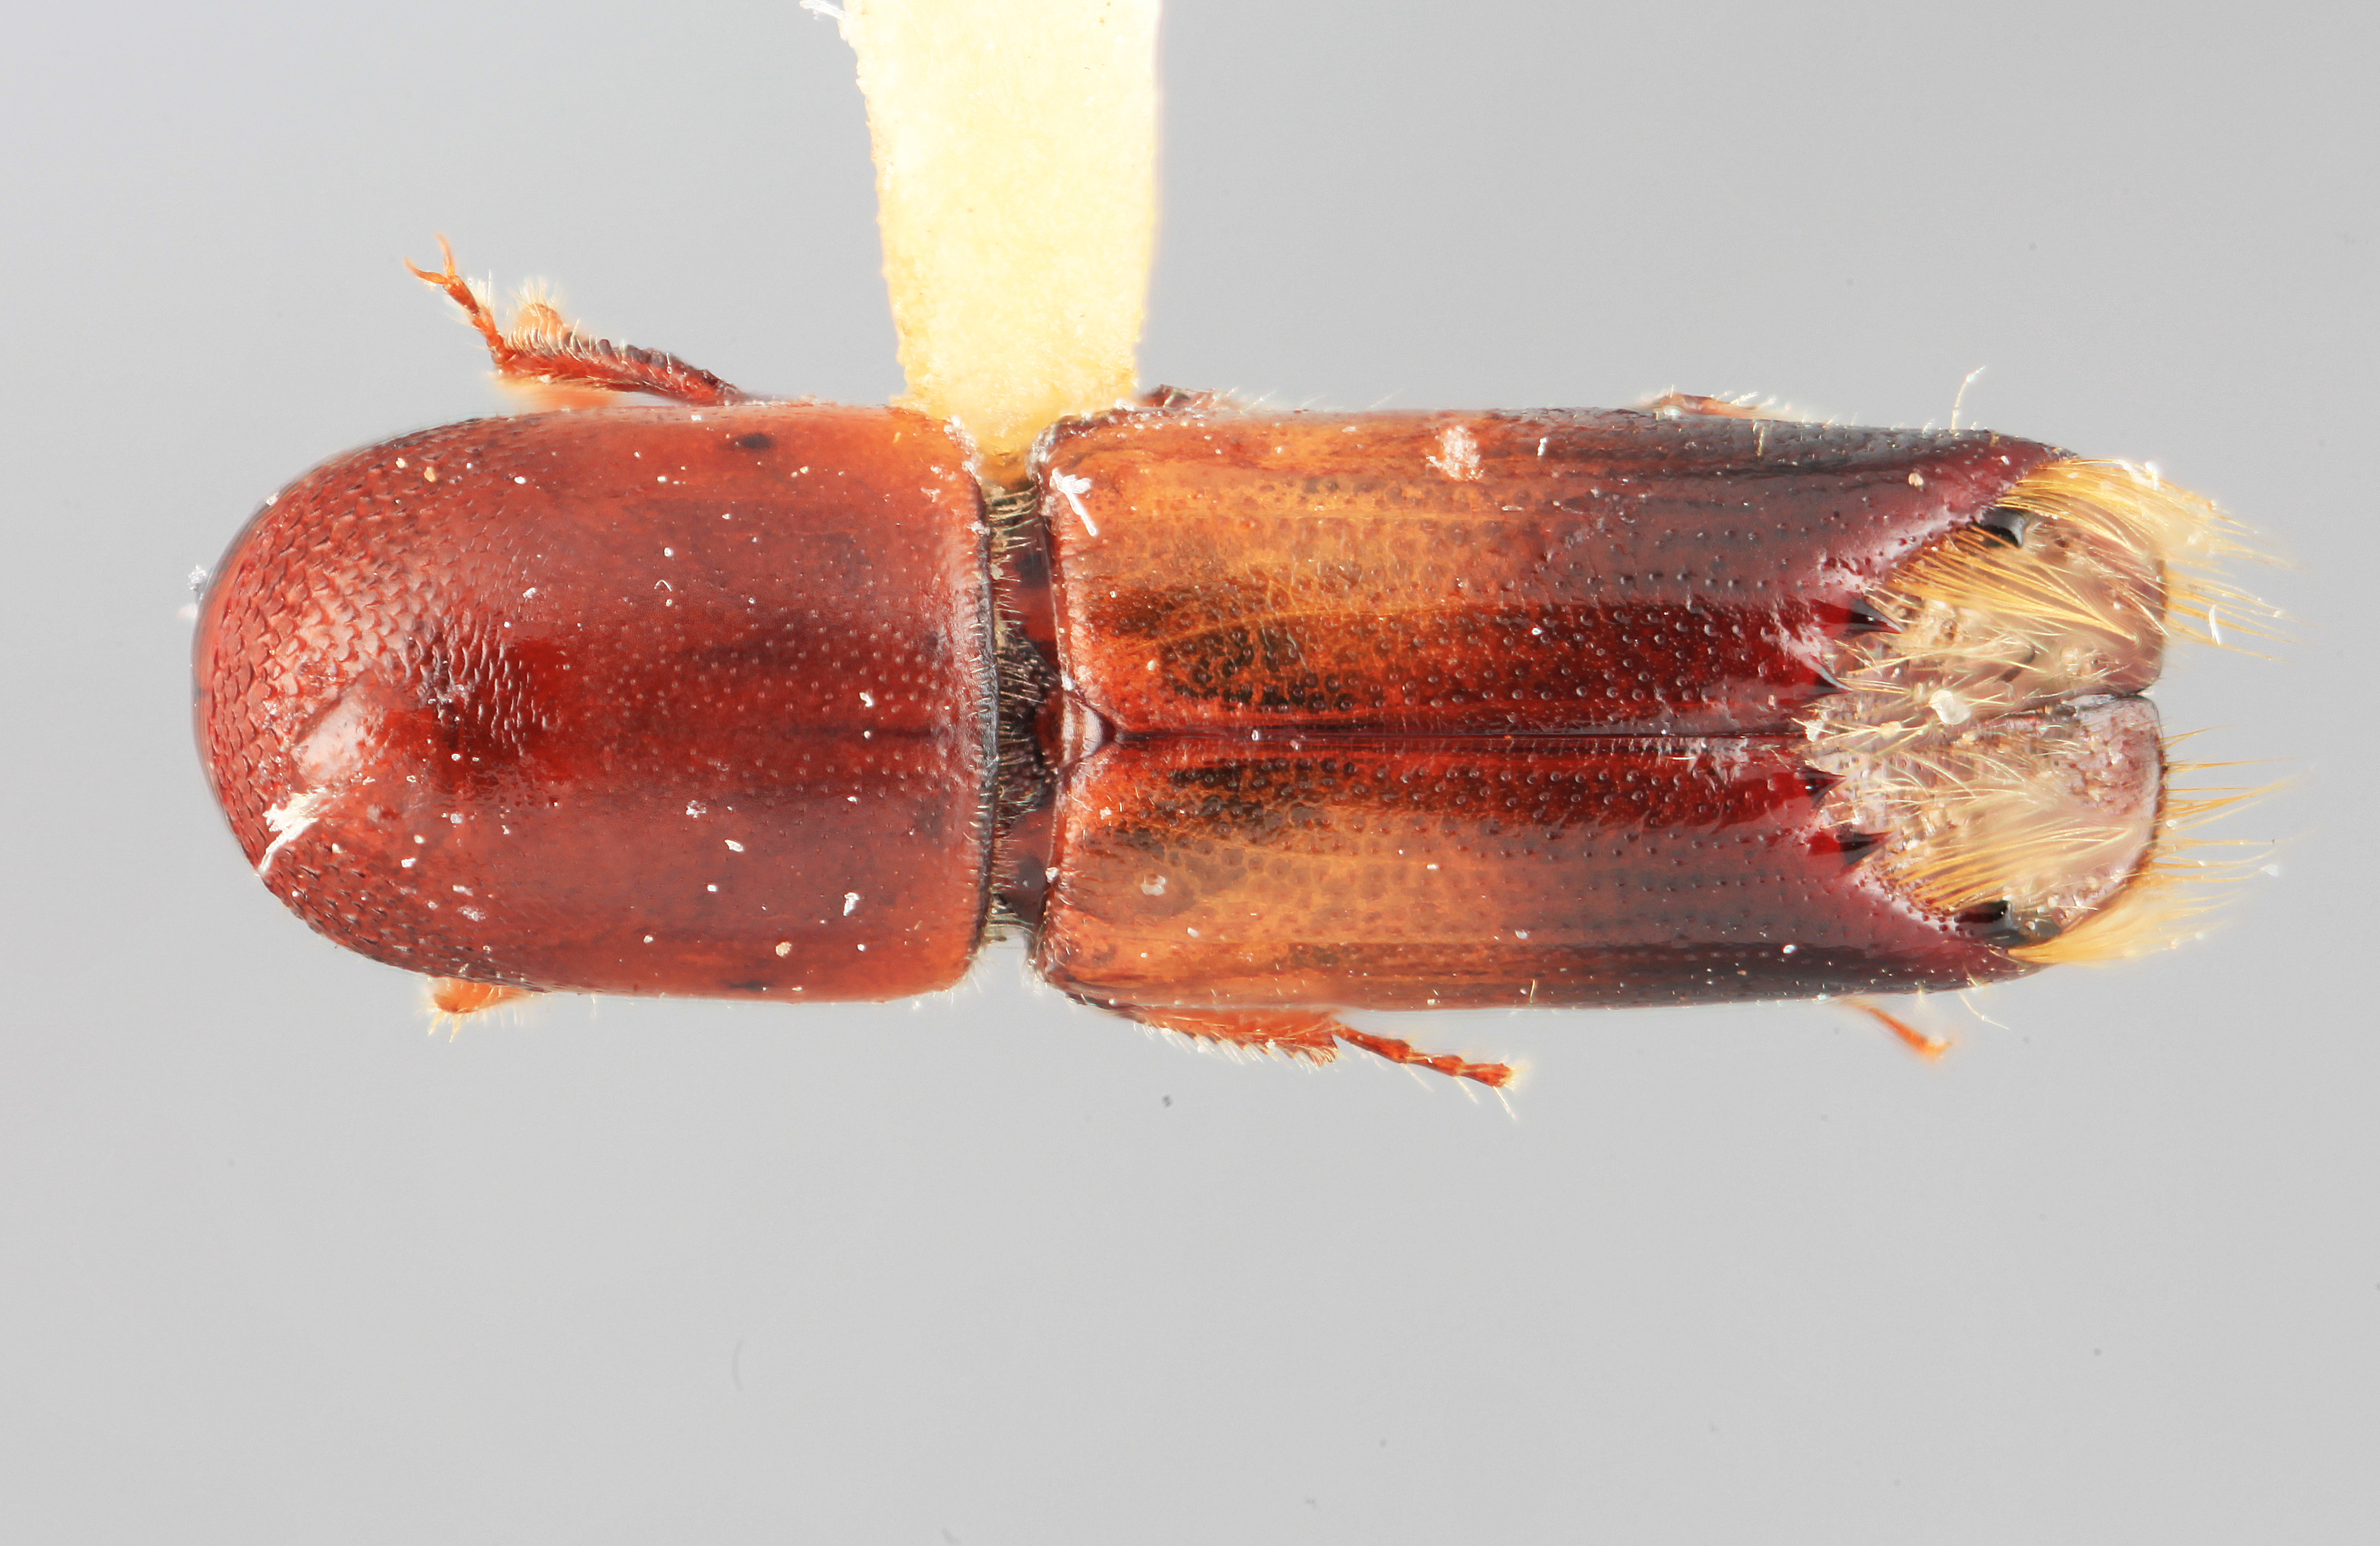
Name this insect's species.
Monarthrum quercicolens
